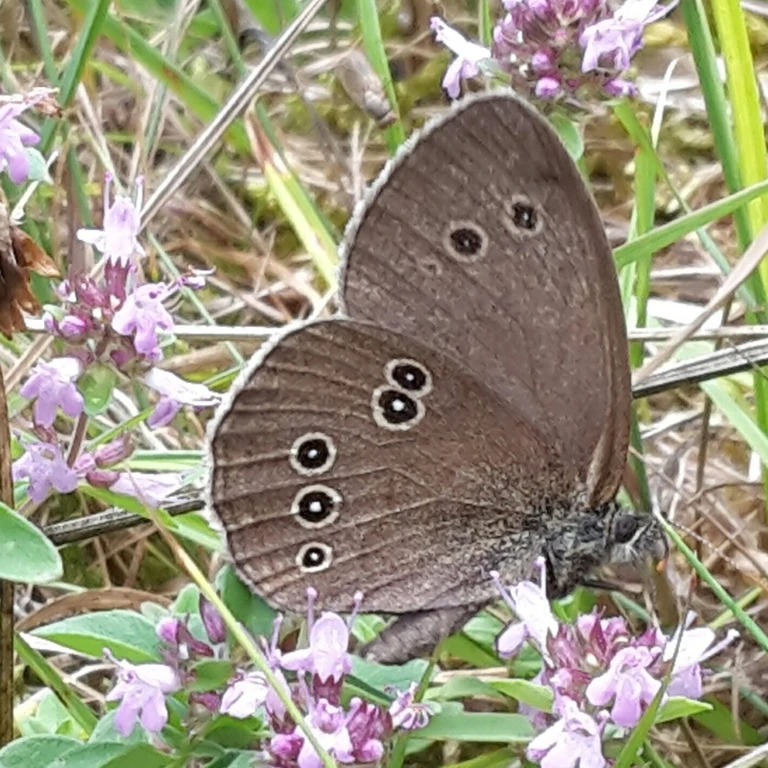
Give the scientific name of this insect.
Aphantopus hyperantus
